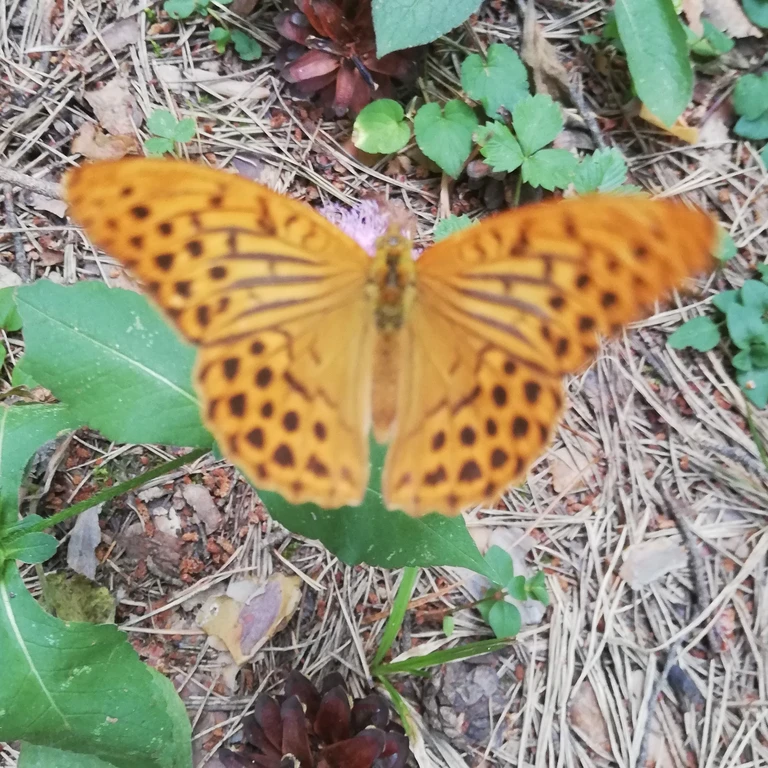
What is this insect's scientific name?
Argynnis paphia
